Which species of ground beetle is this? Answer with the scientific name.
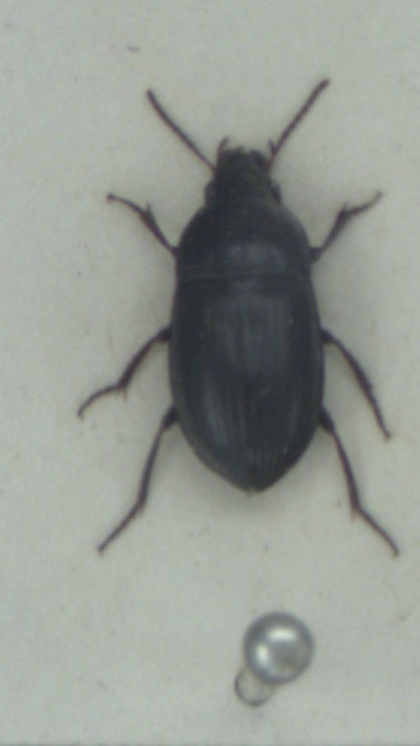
Amara curta
